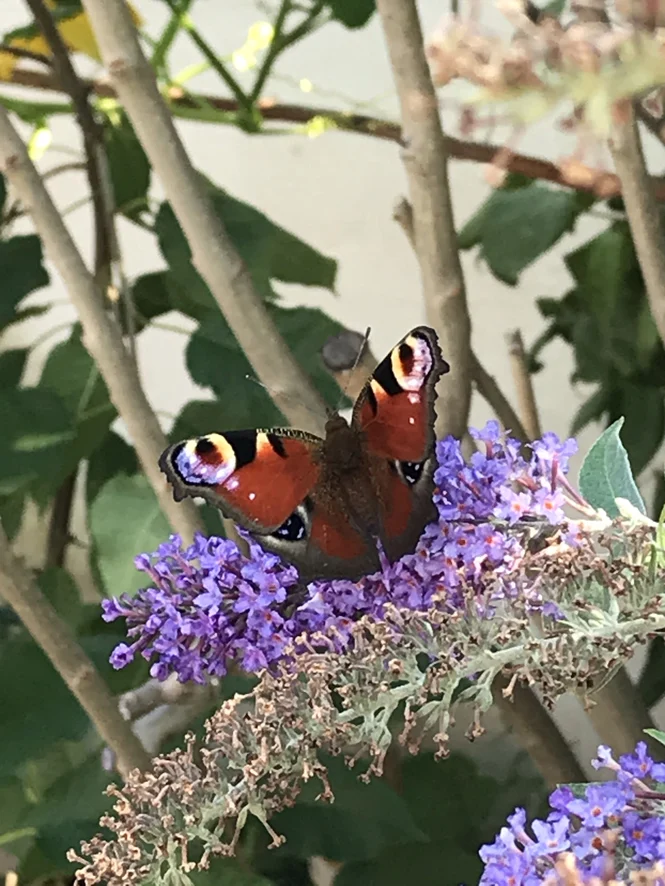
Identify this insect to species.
Aglais io
